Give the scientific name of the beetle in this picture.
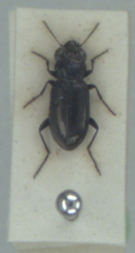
Notiophilus aquaticus
